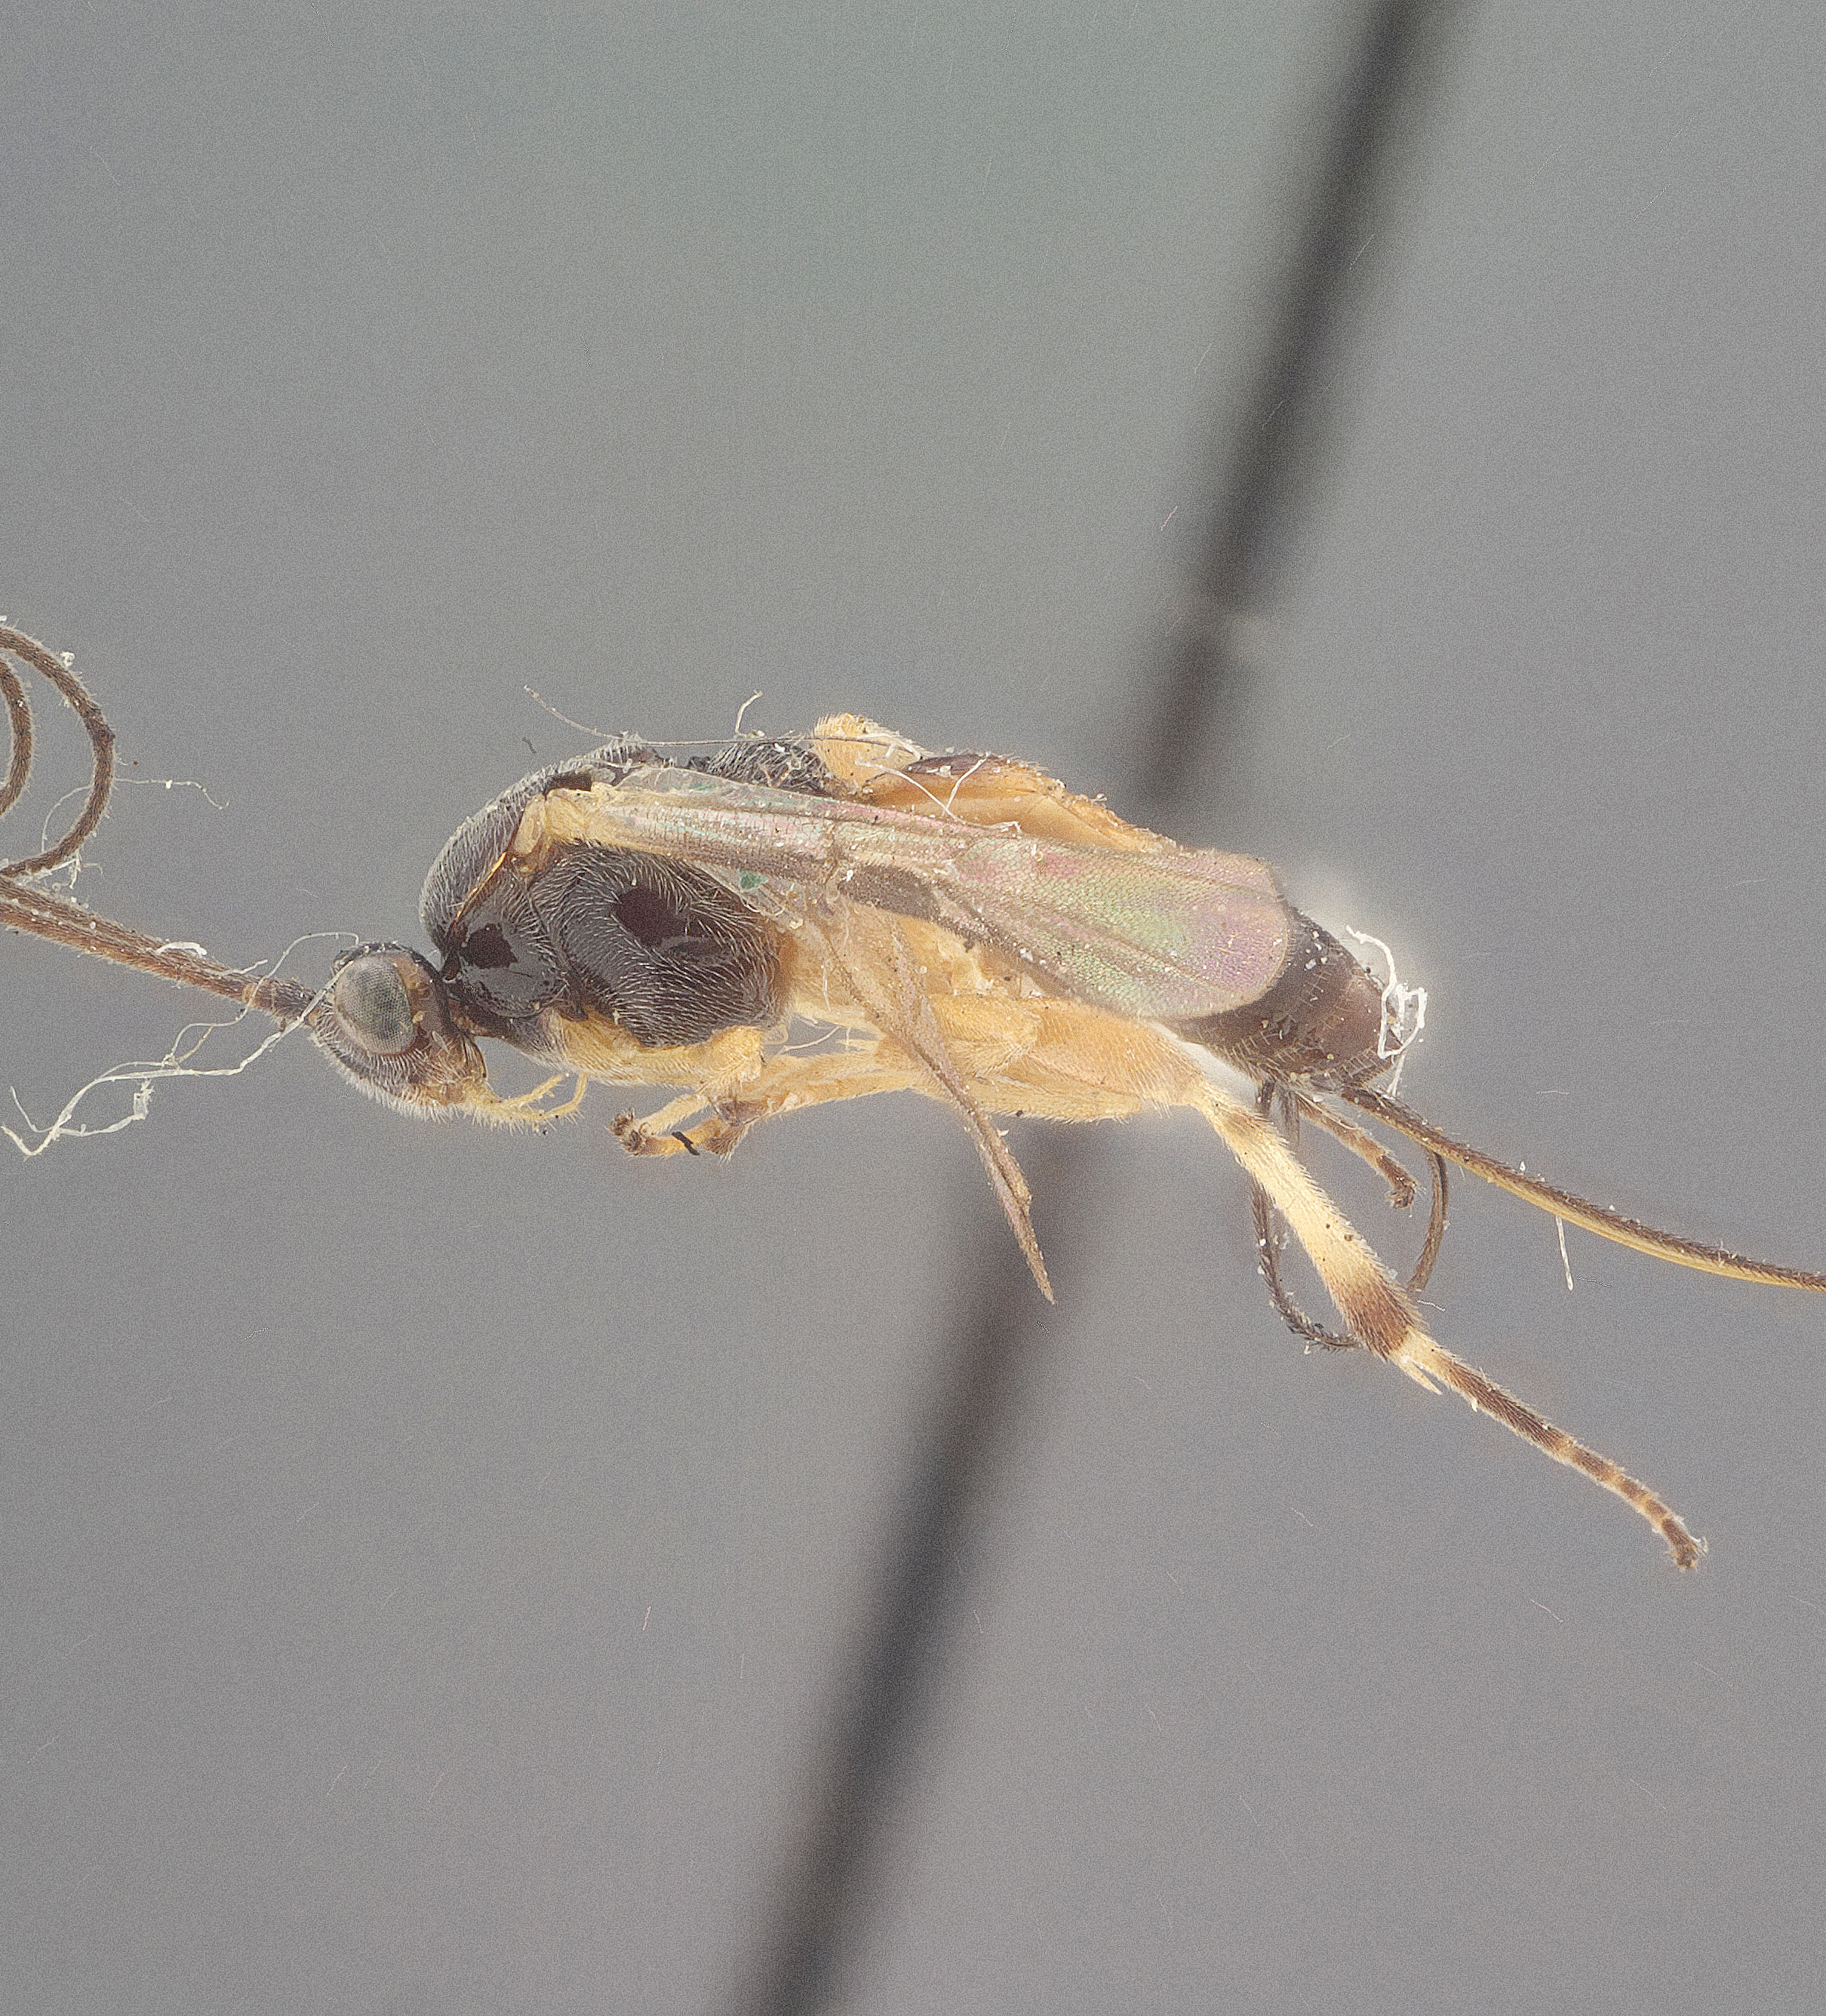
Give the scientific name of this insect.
Bassus waldeni
